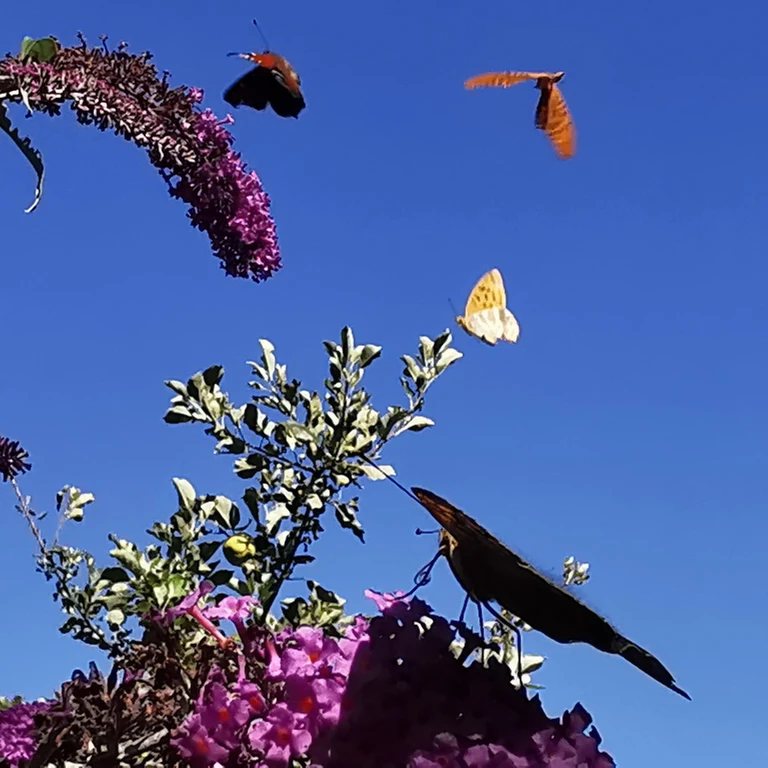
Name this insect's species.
Argynnis paphia
